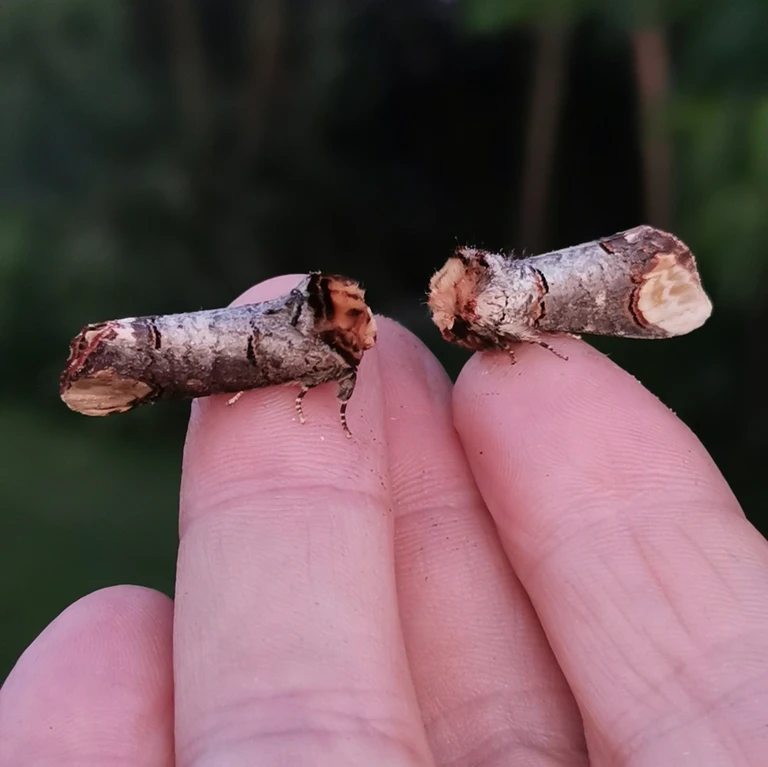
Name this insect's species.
Phalera bucephala
